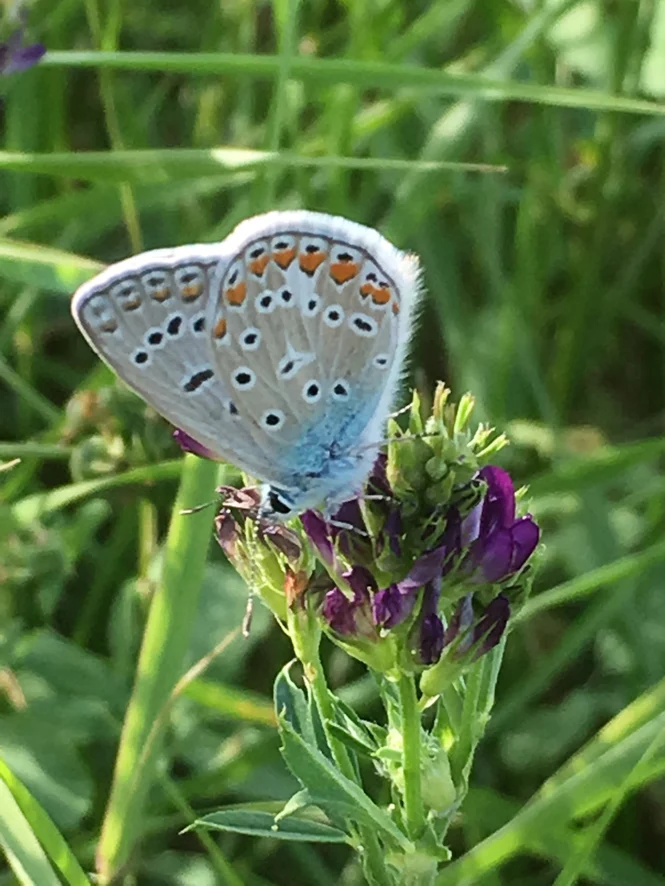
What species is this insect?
Polyommatus icarus
